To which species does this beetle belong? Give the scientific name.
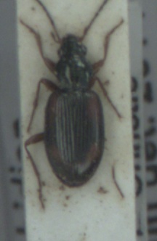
Bembidion tetracolum
